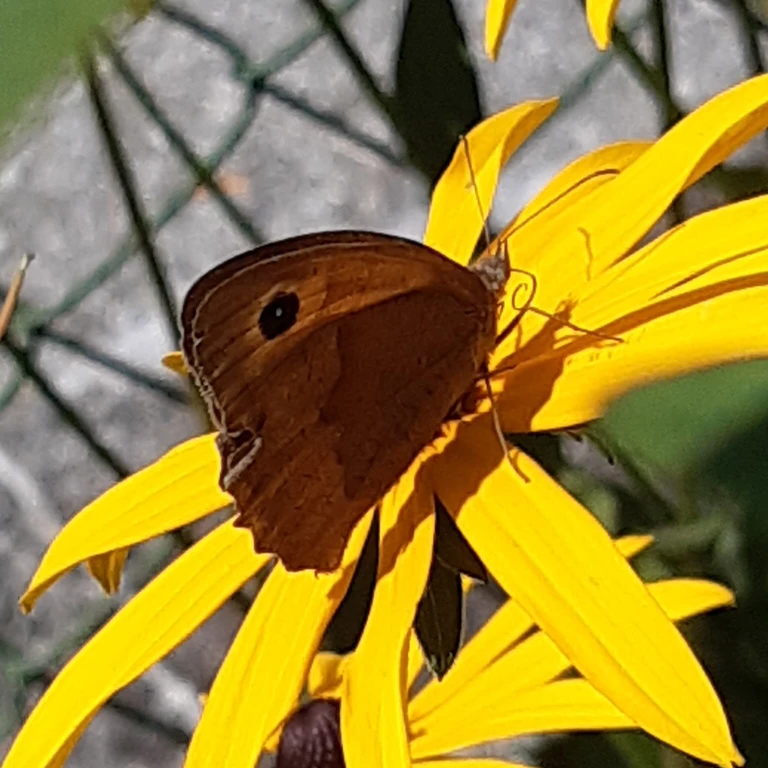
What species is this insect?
Maniola jurtina
